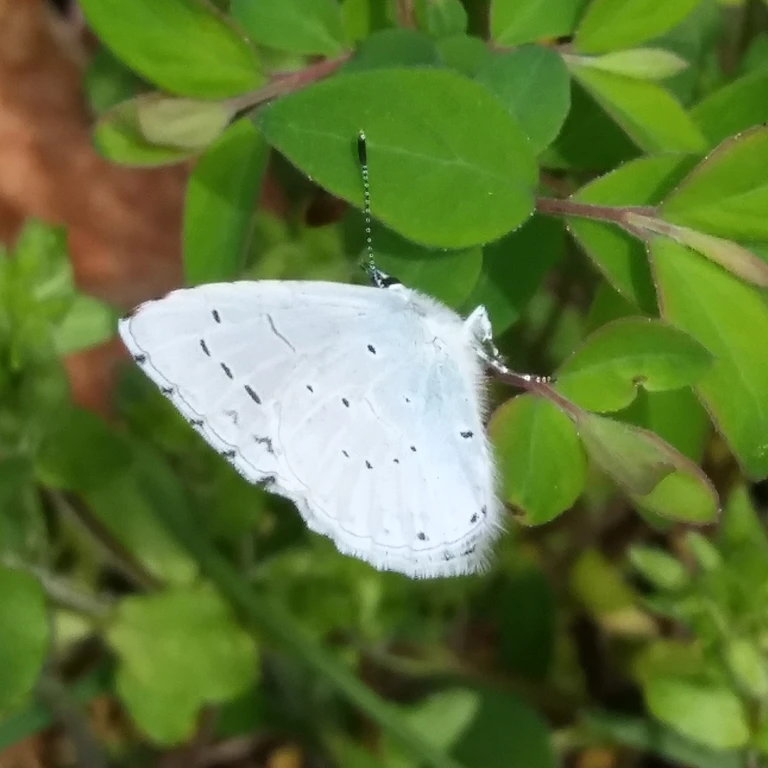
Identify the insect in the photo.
Celastrina argiolus
